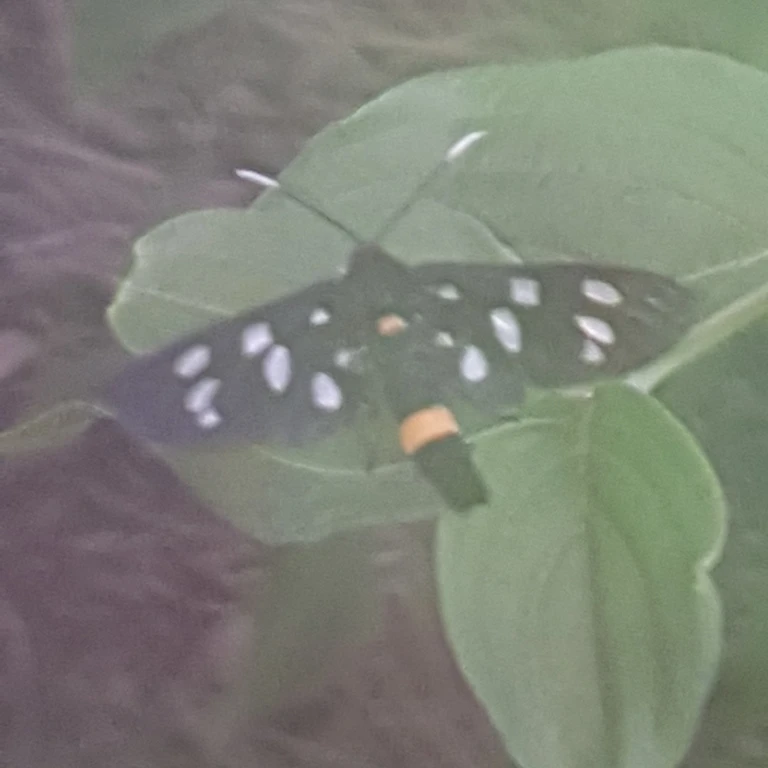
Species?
Amata phegea
